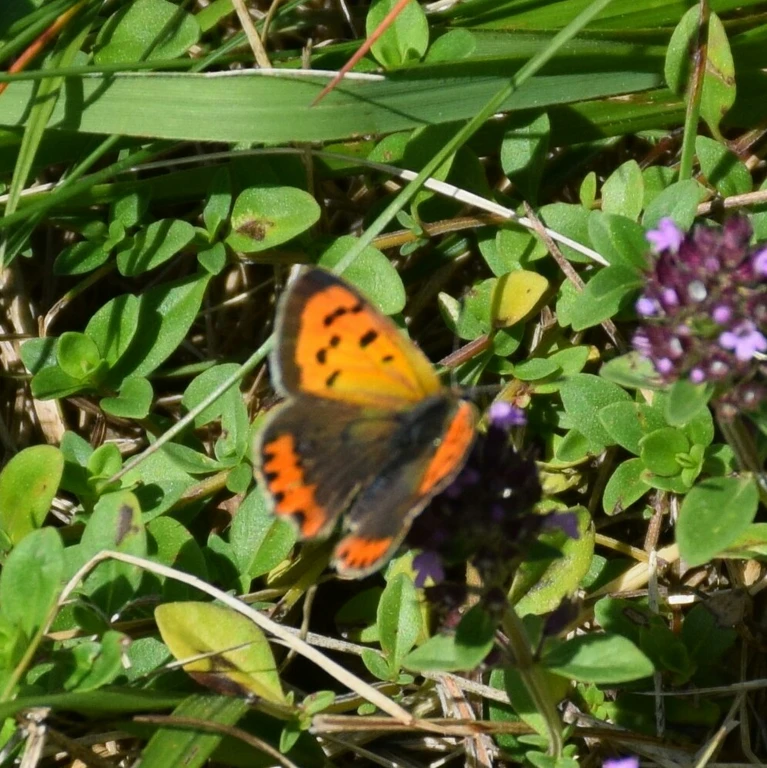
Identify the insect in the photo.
Lycaena phlaeas
